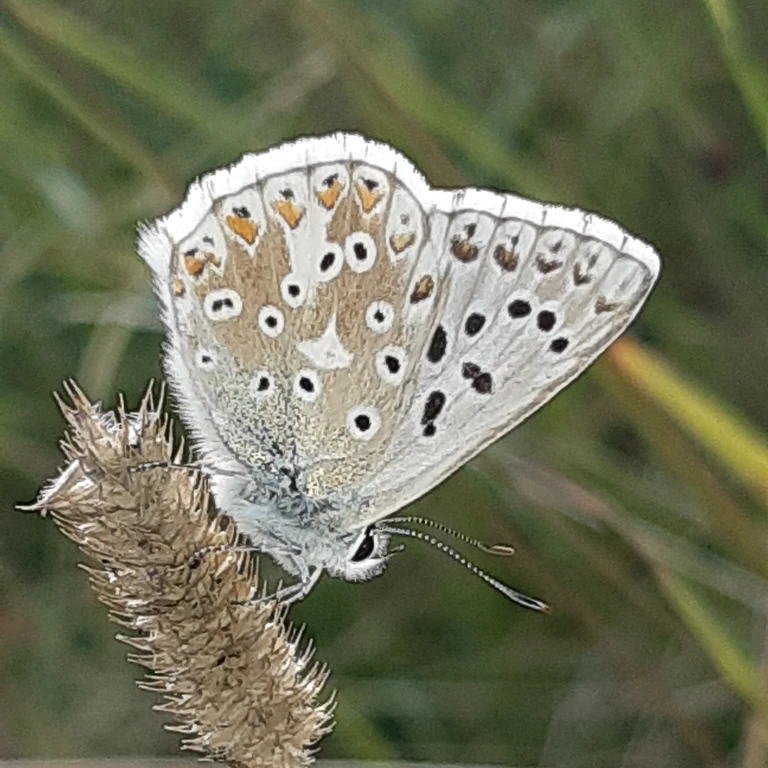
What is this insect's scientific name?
Lysandra coridon
